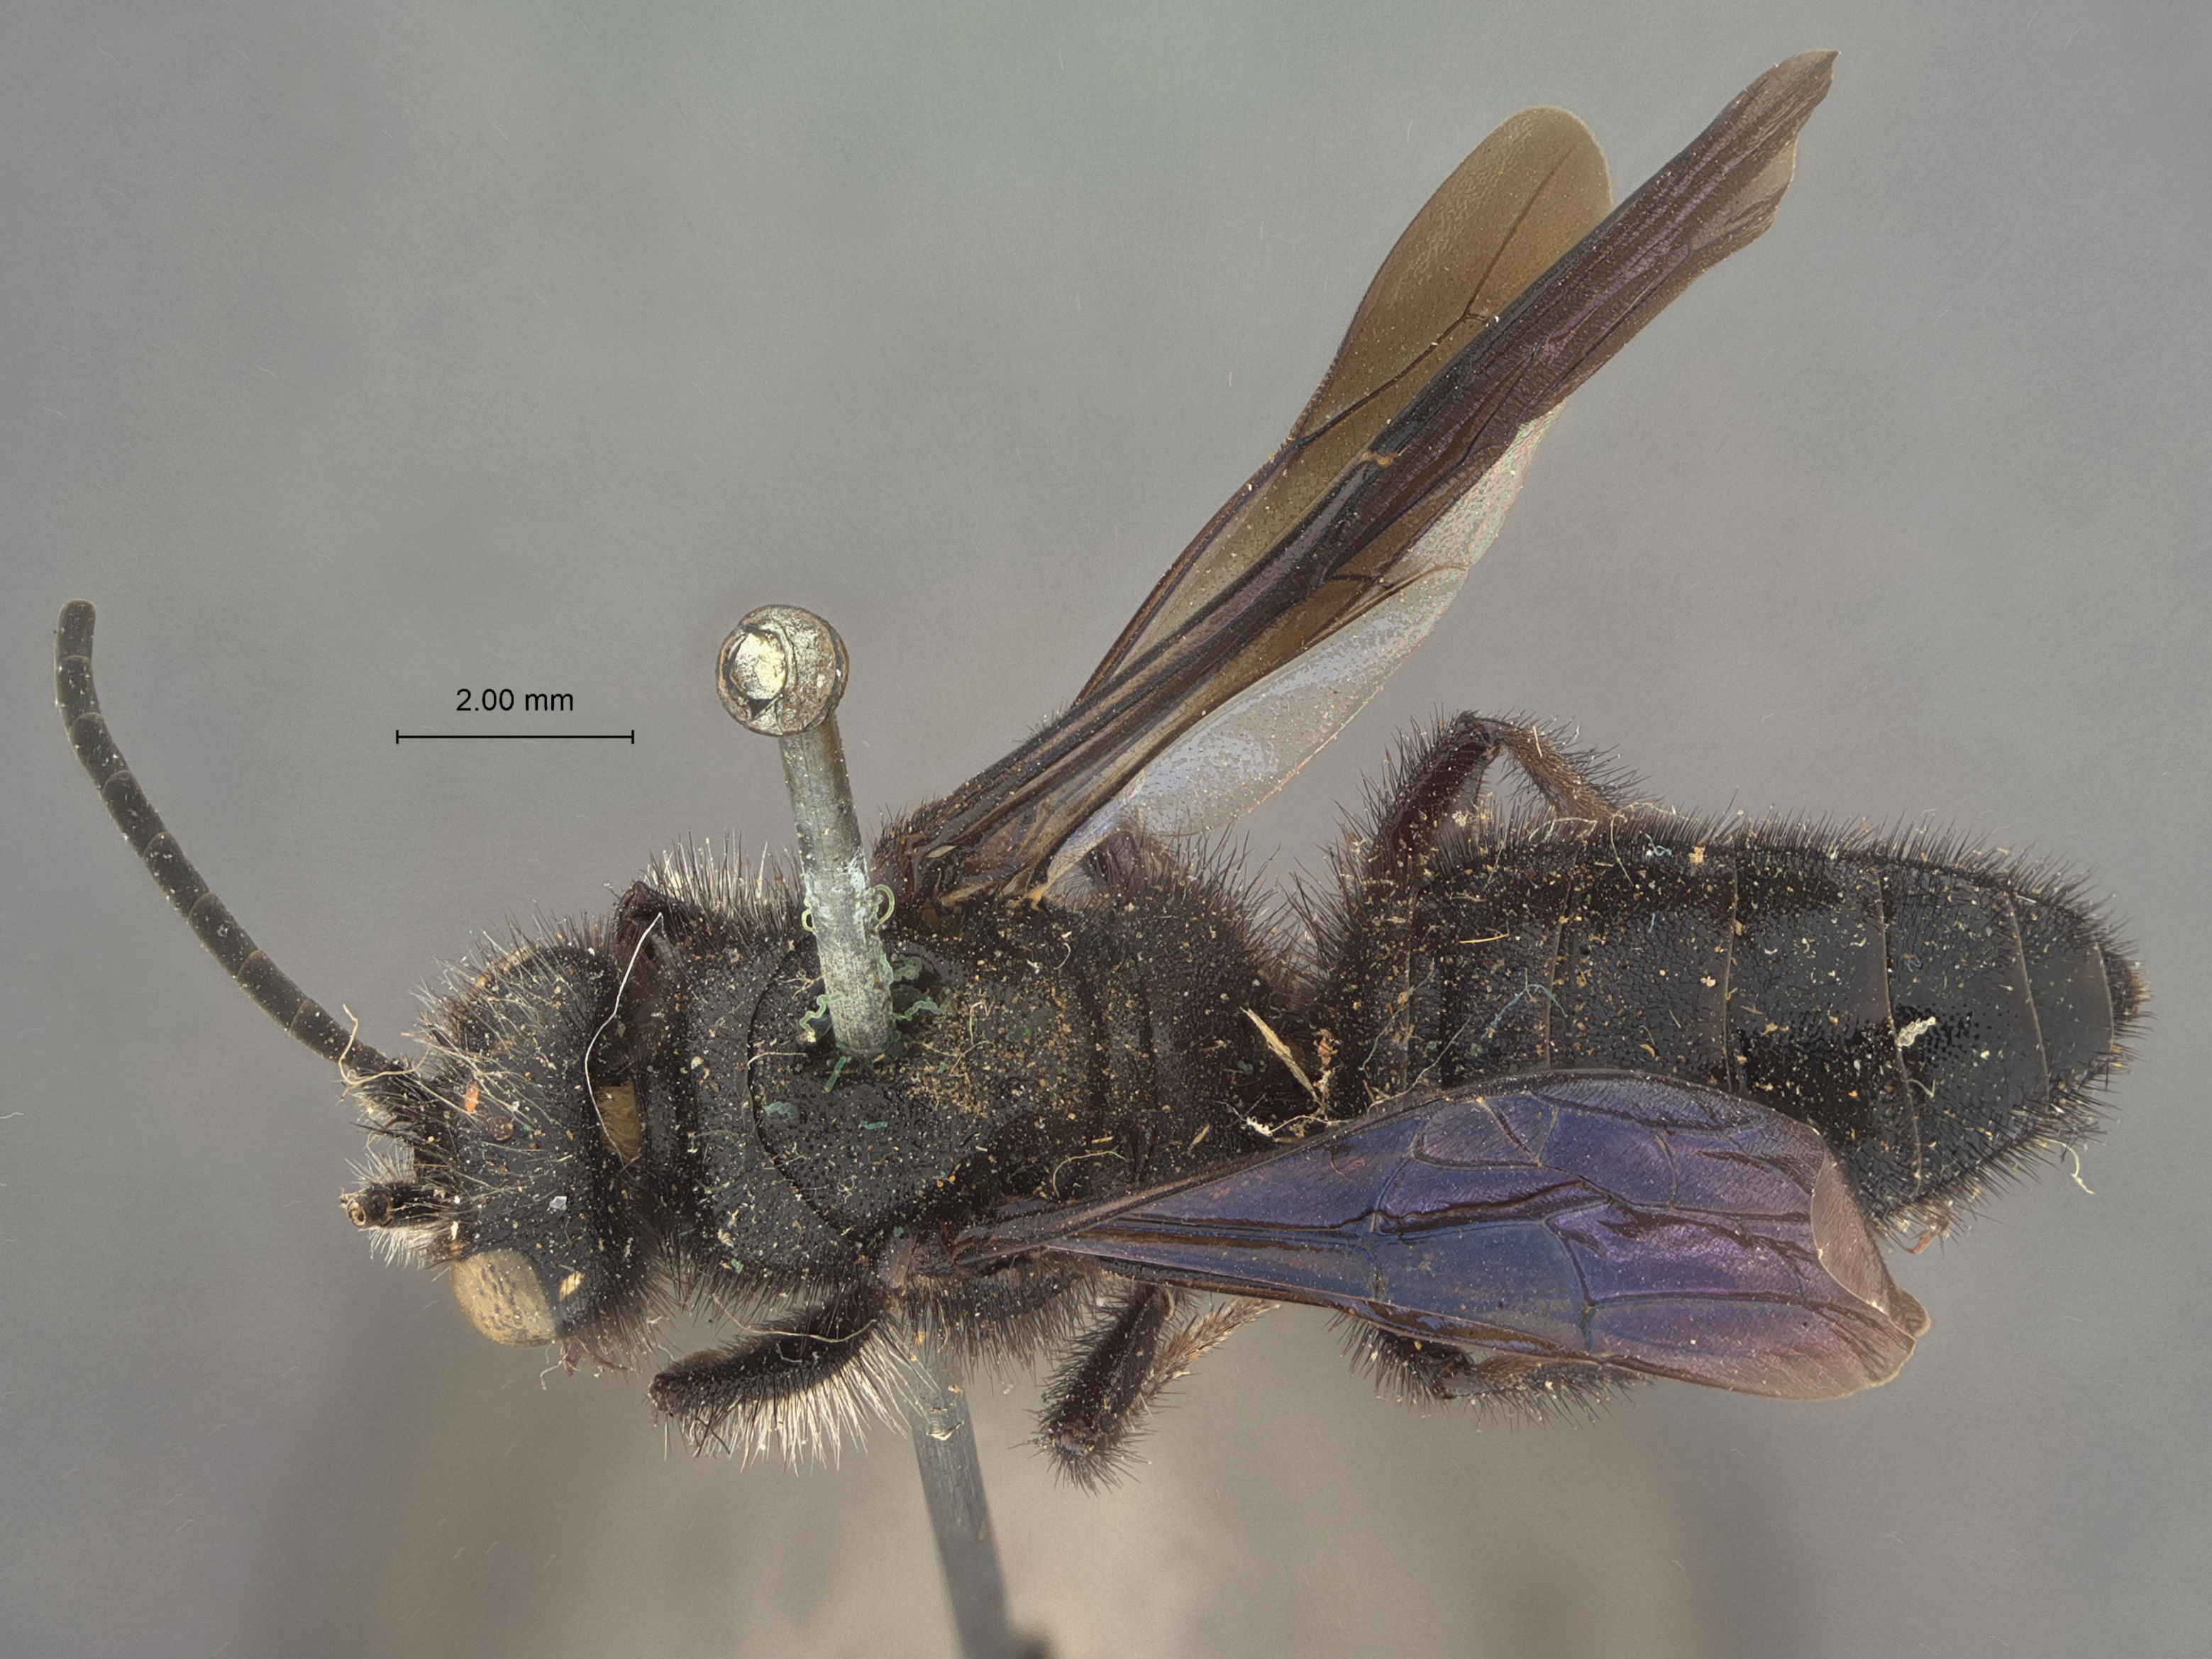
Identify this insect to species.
Telephoromyia anthracina
